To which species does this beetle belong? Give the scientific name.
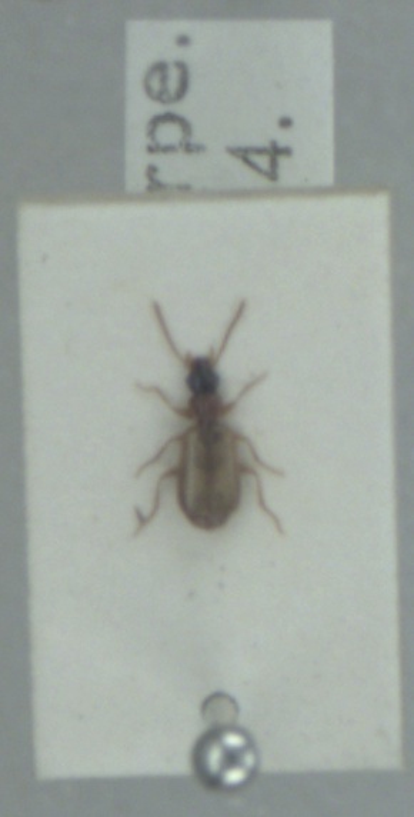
Philorhizus melanocephalus
